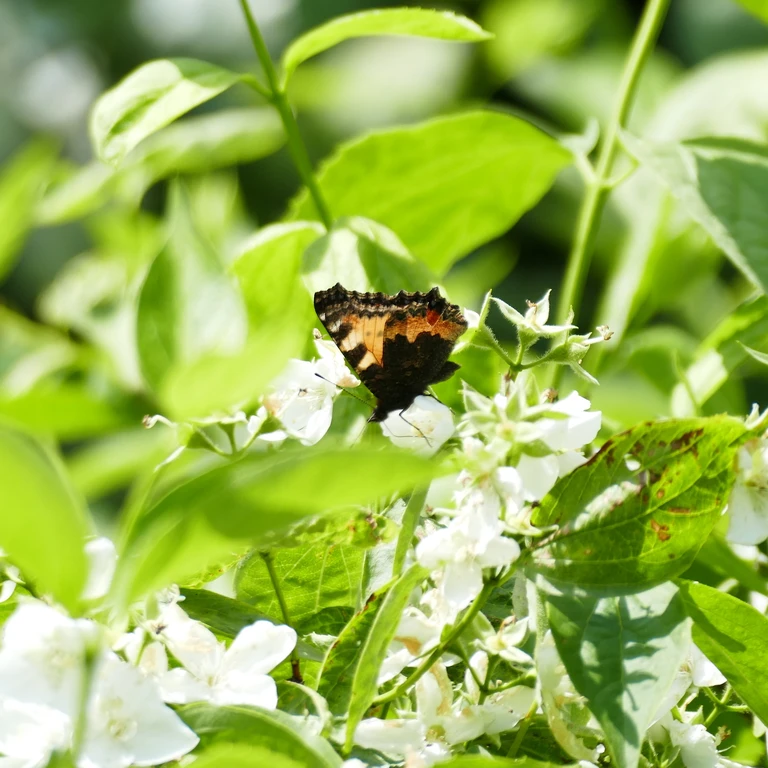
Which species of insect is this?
Aglais urticae
